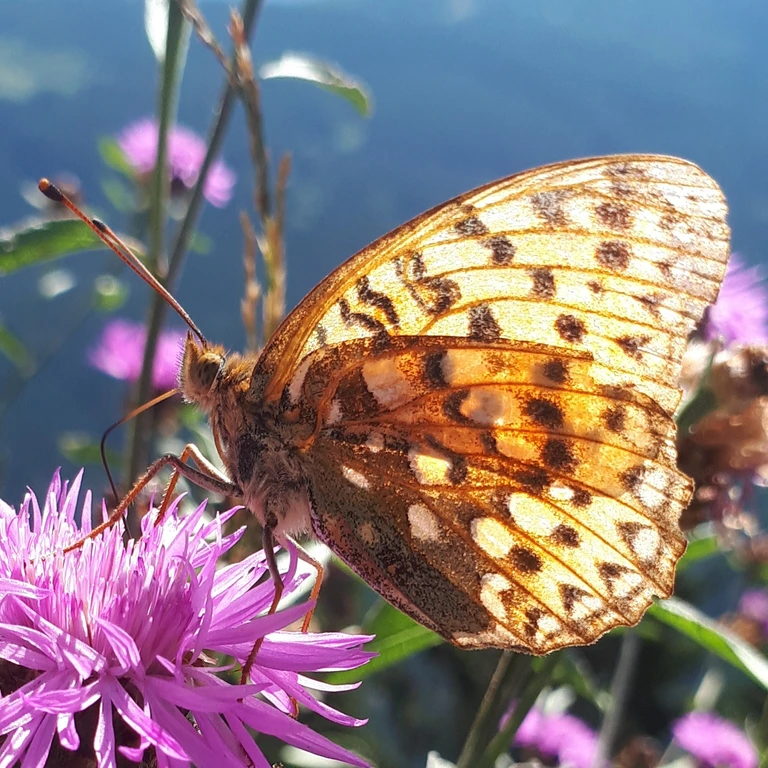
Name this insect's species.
Speyeria aglaja
